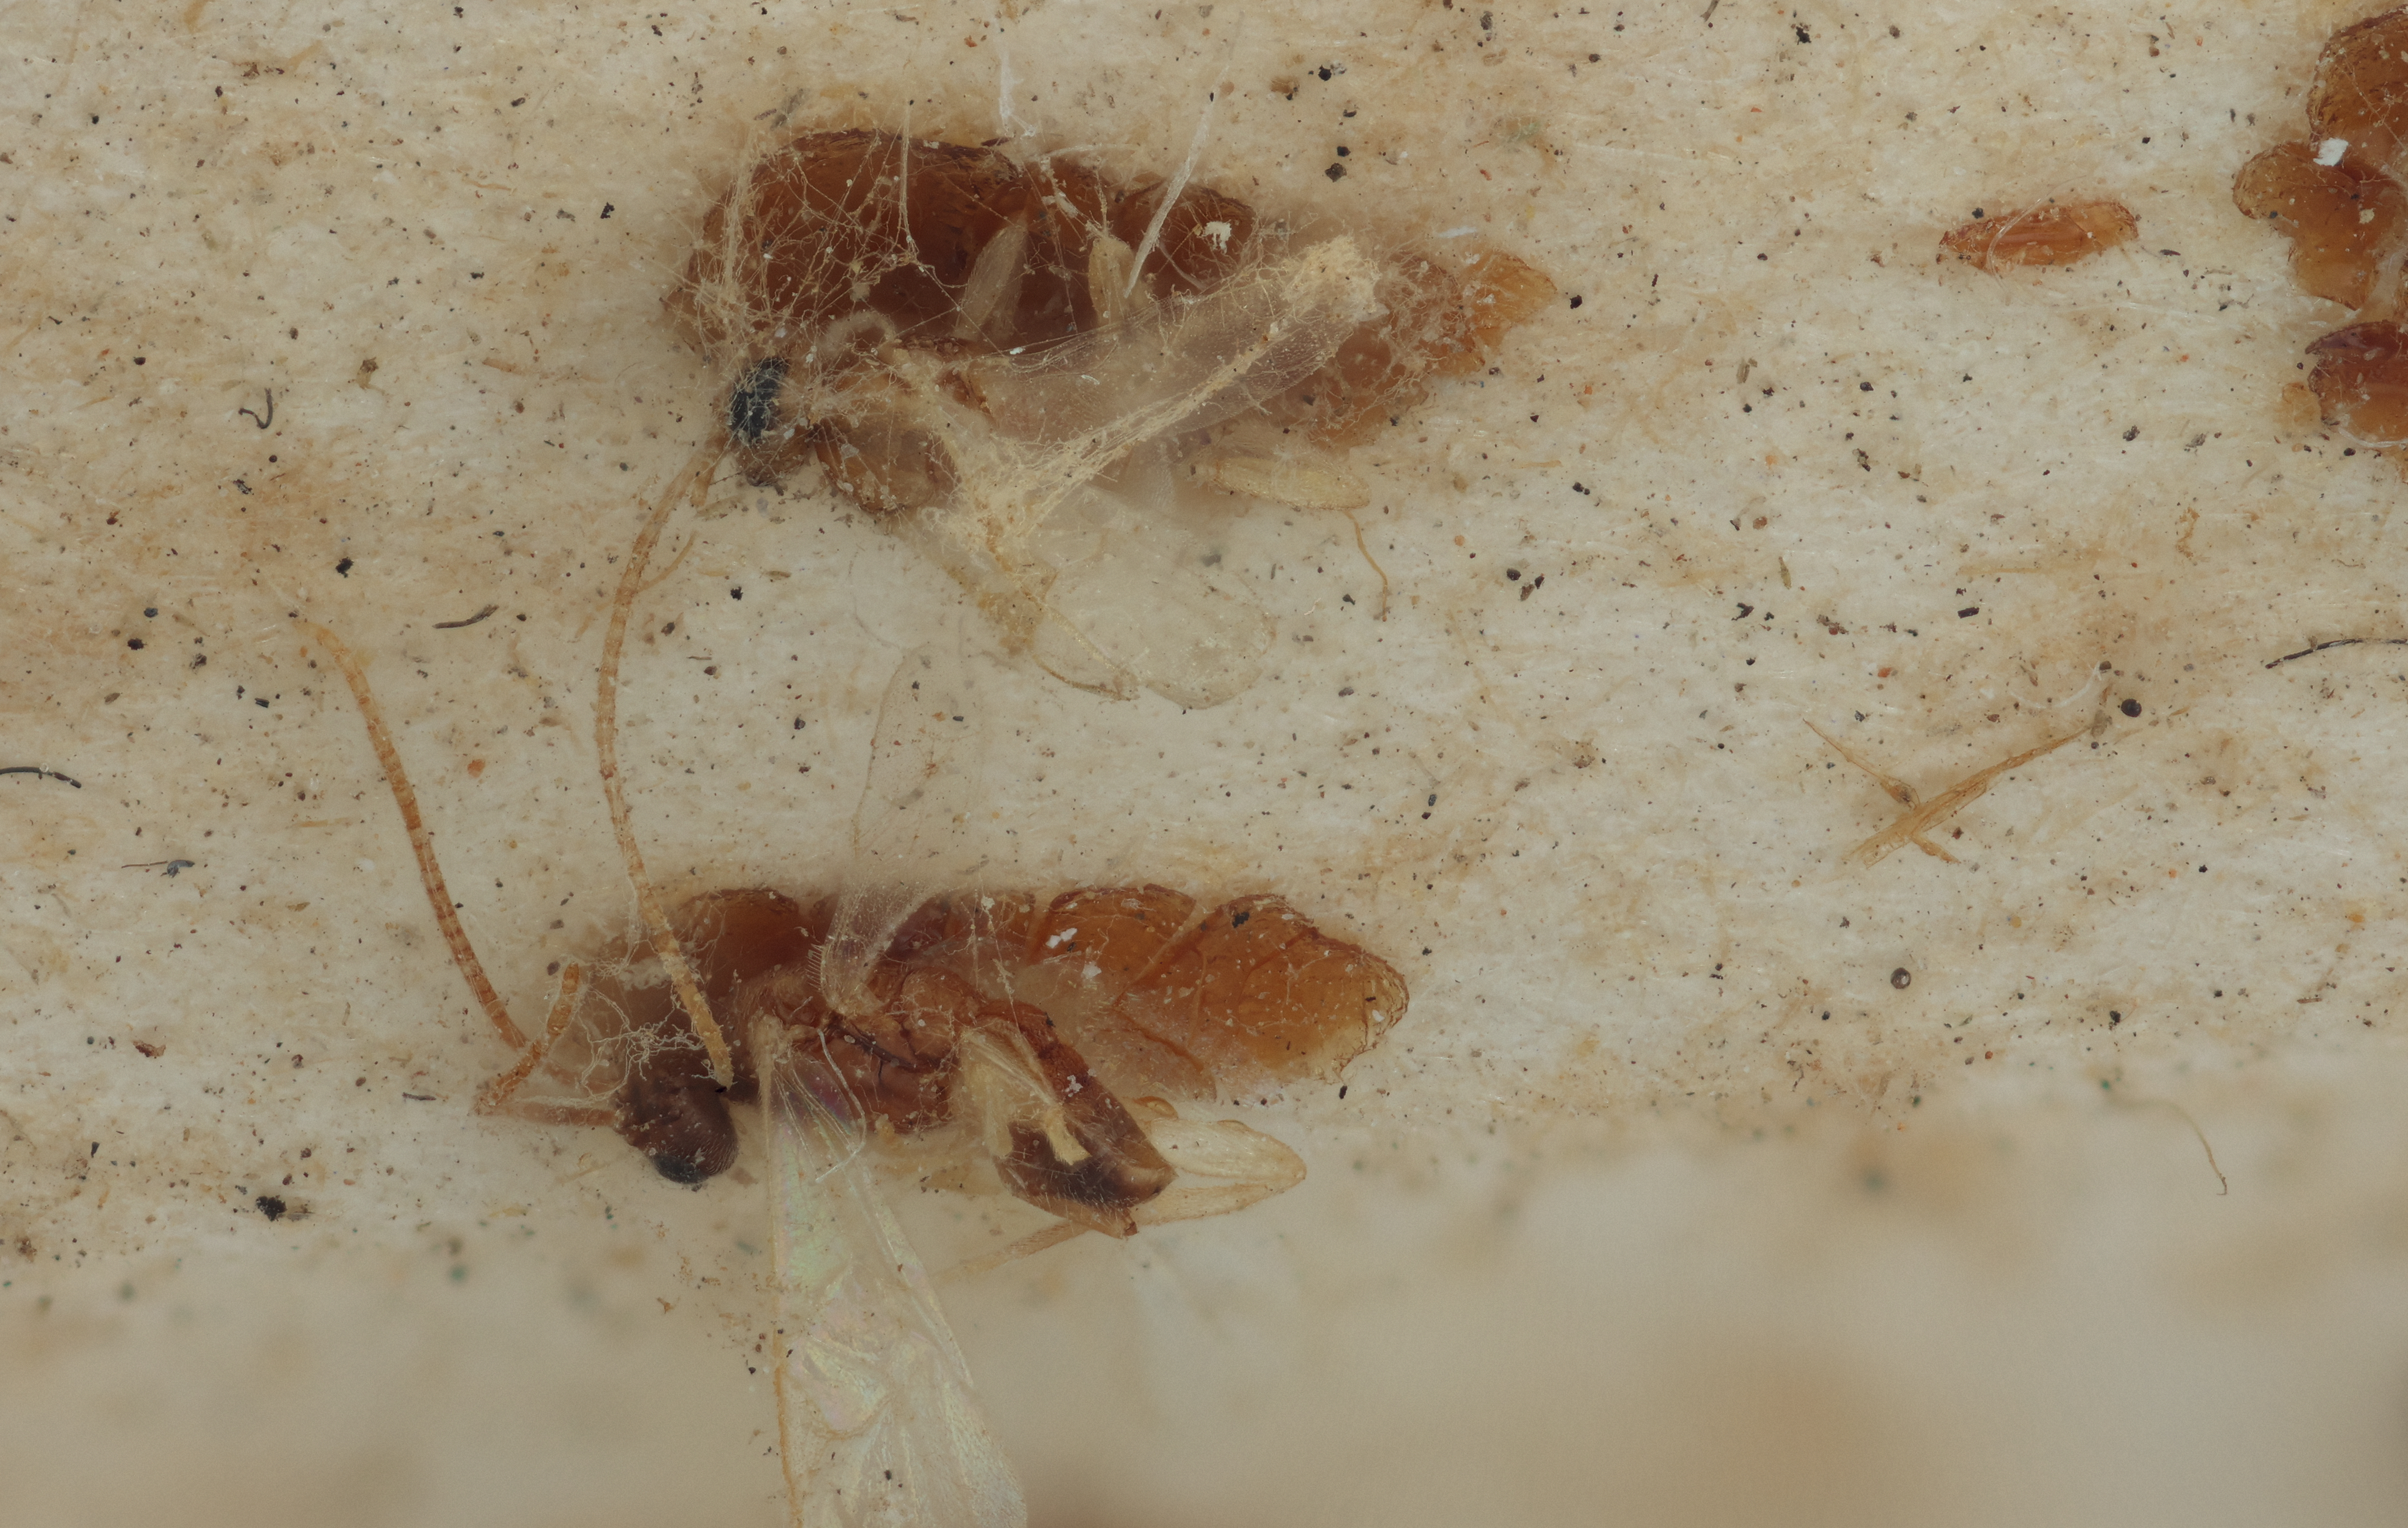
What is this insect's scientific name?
Microgaster robiniae
